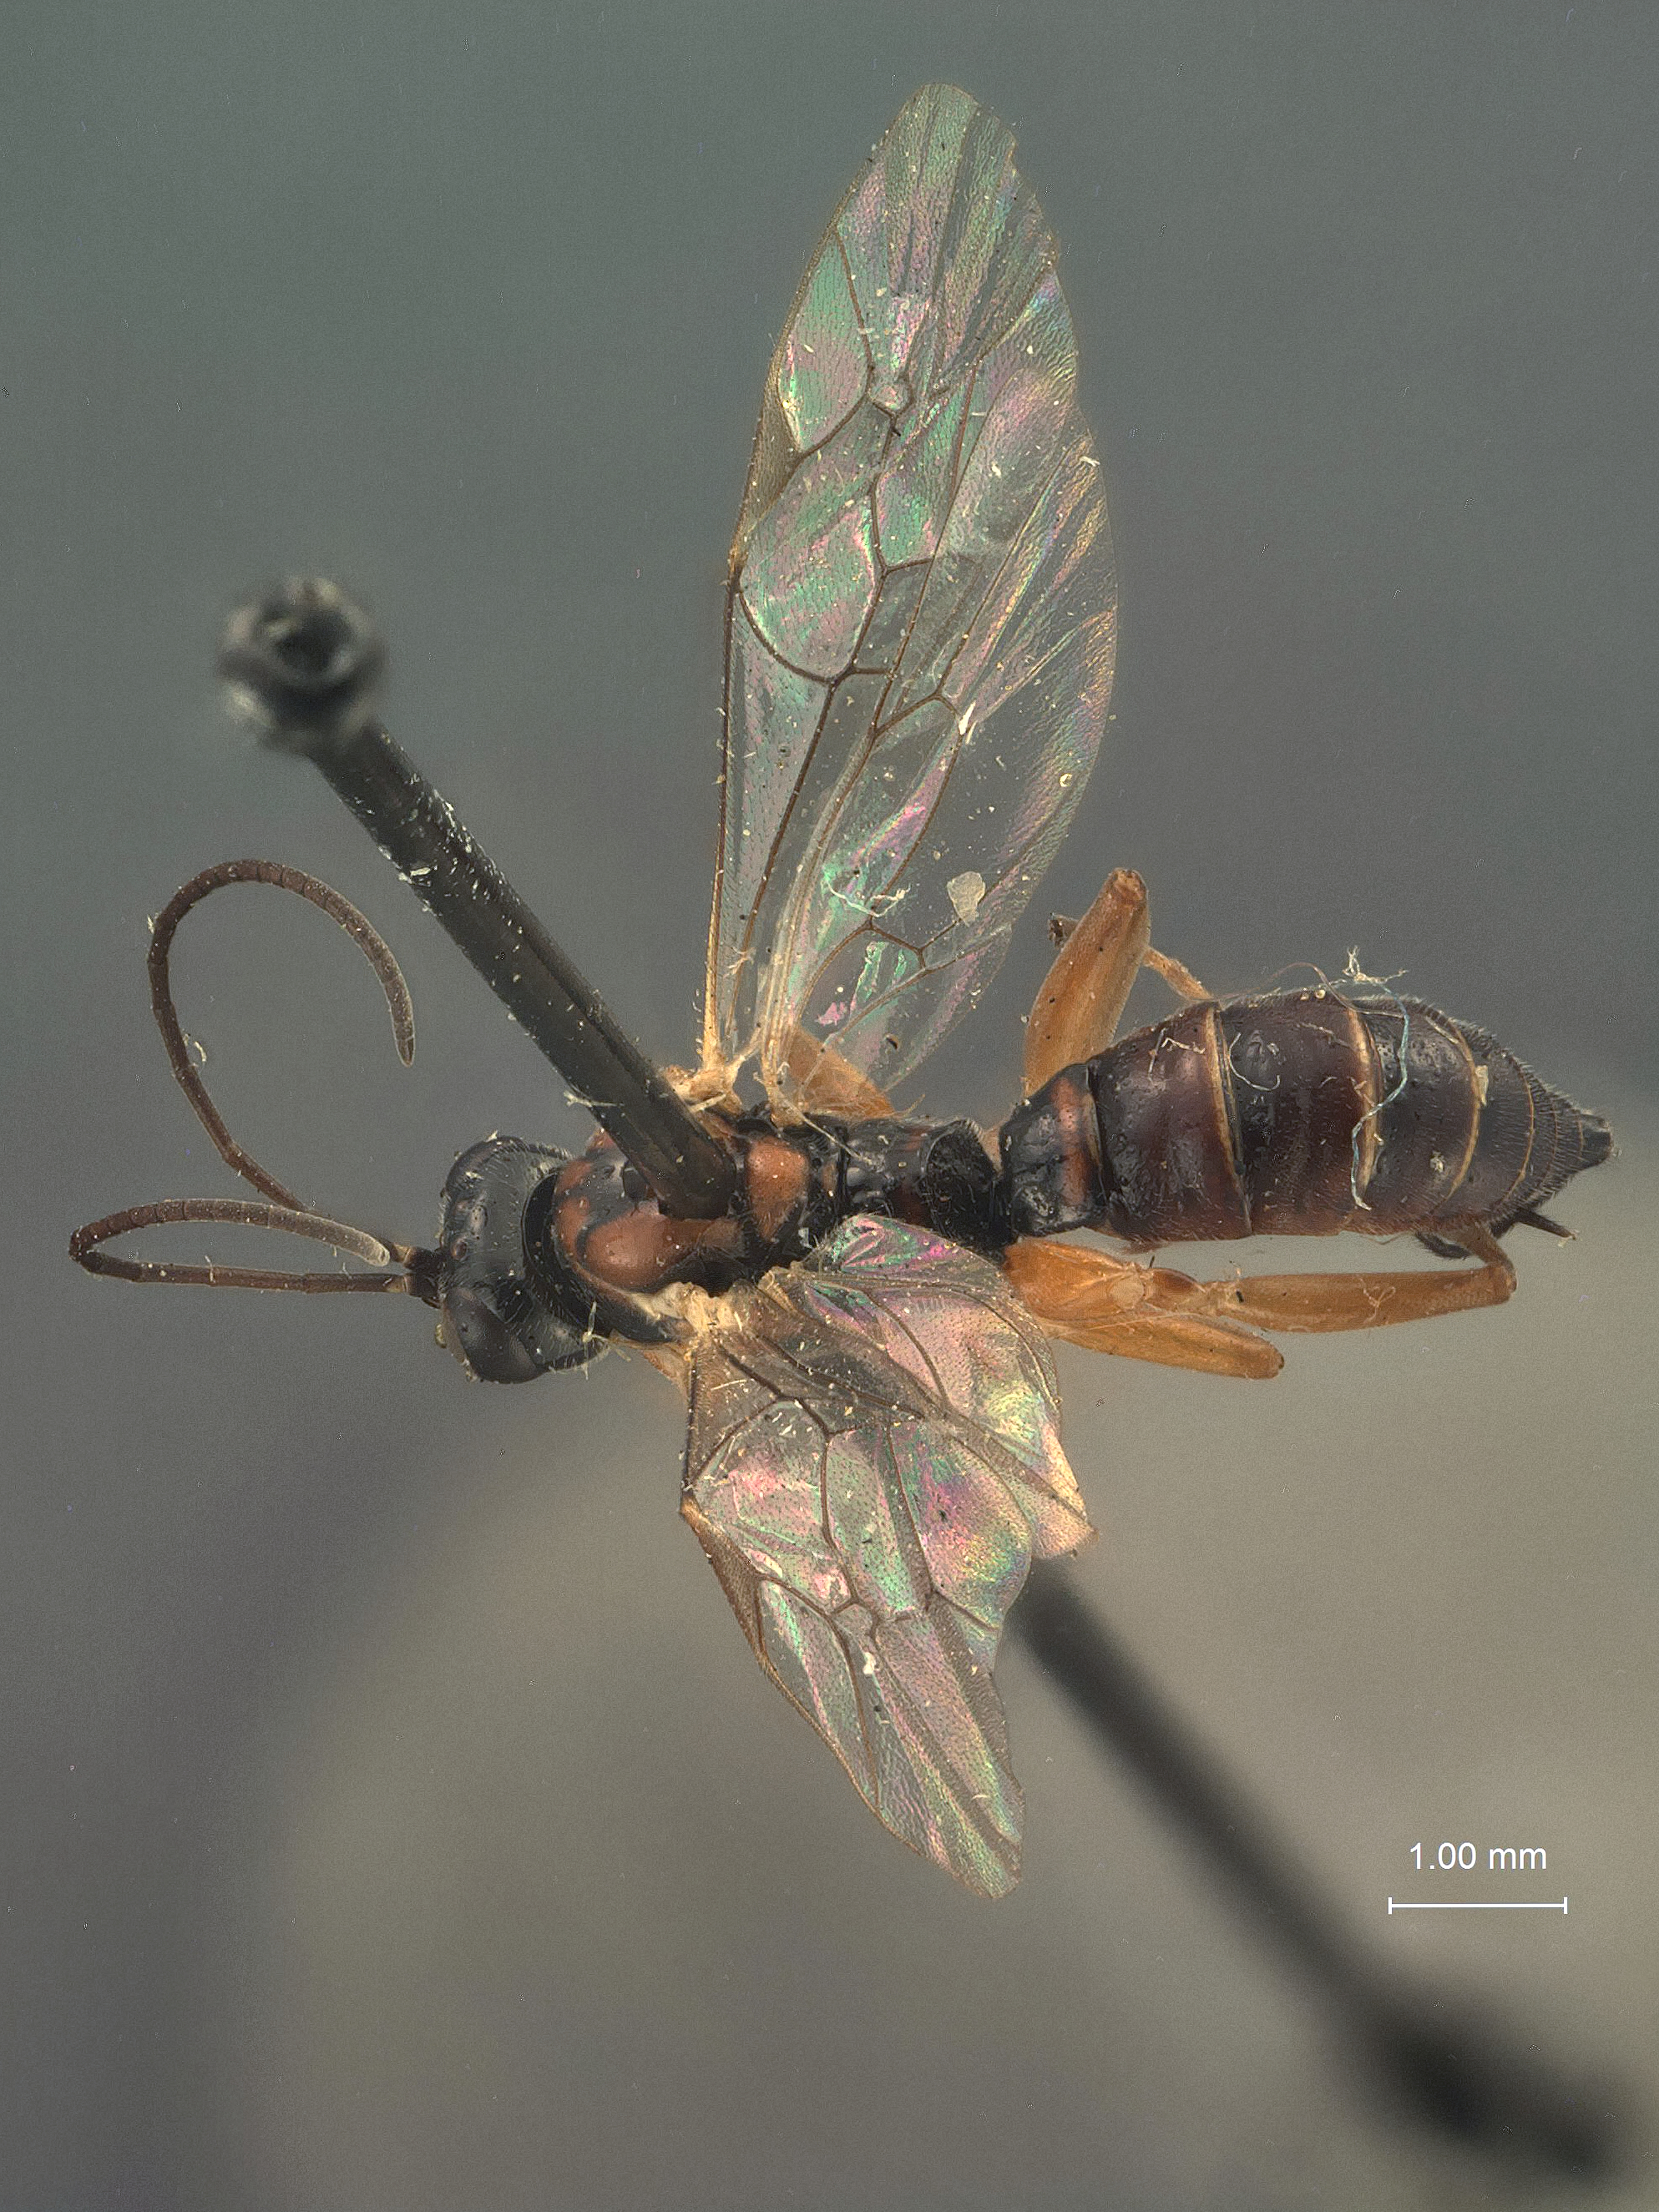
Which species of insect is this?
Apotemnus truncatus
